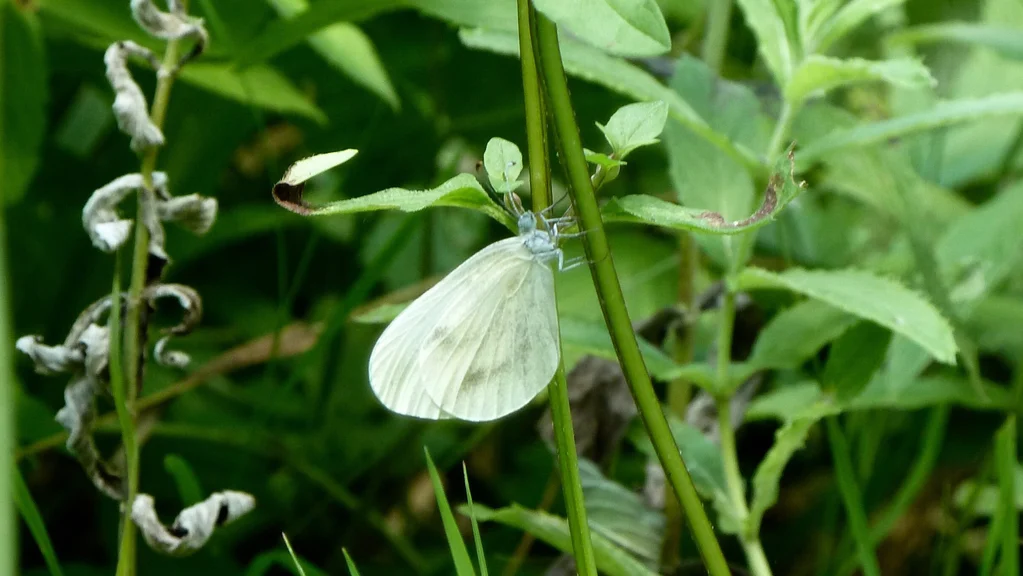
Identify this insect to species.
Leptidea sinapis/juvernica
